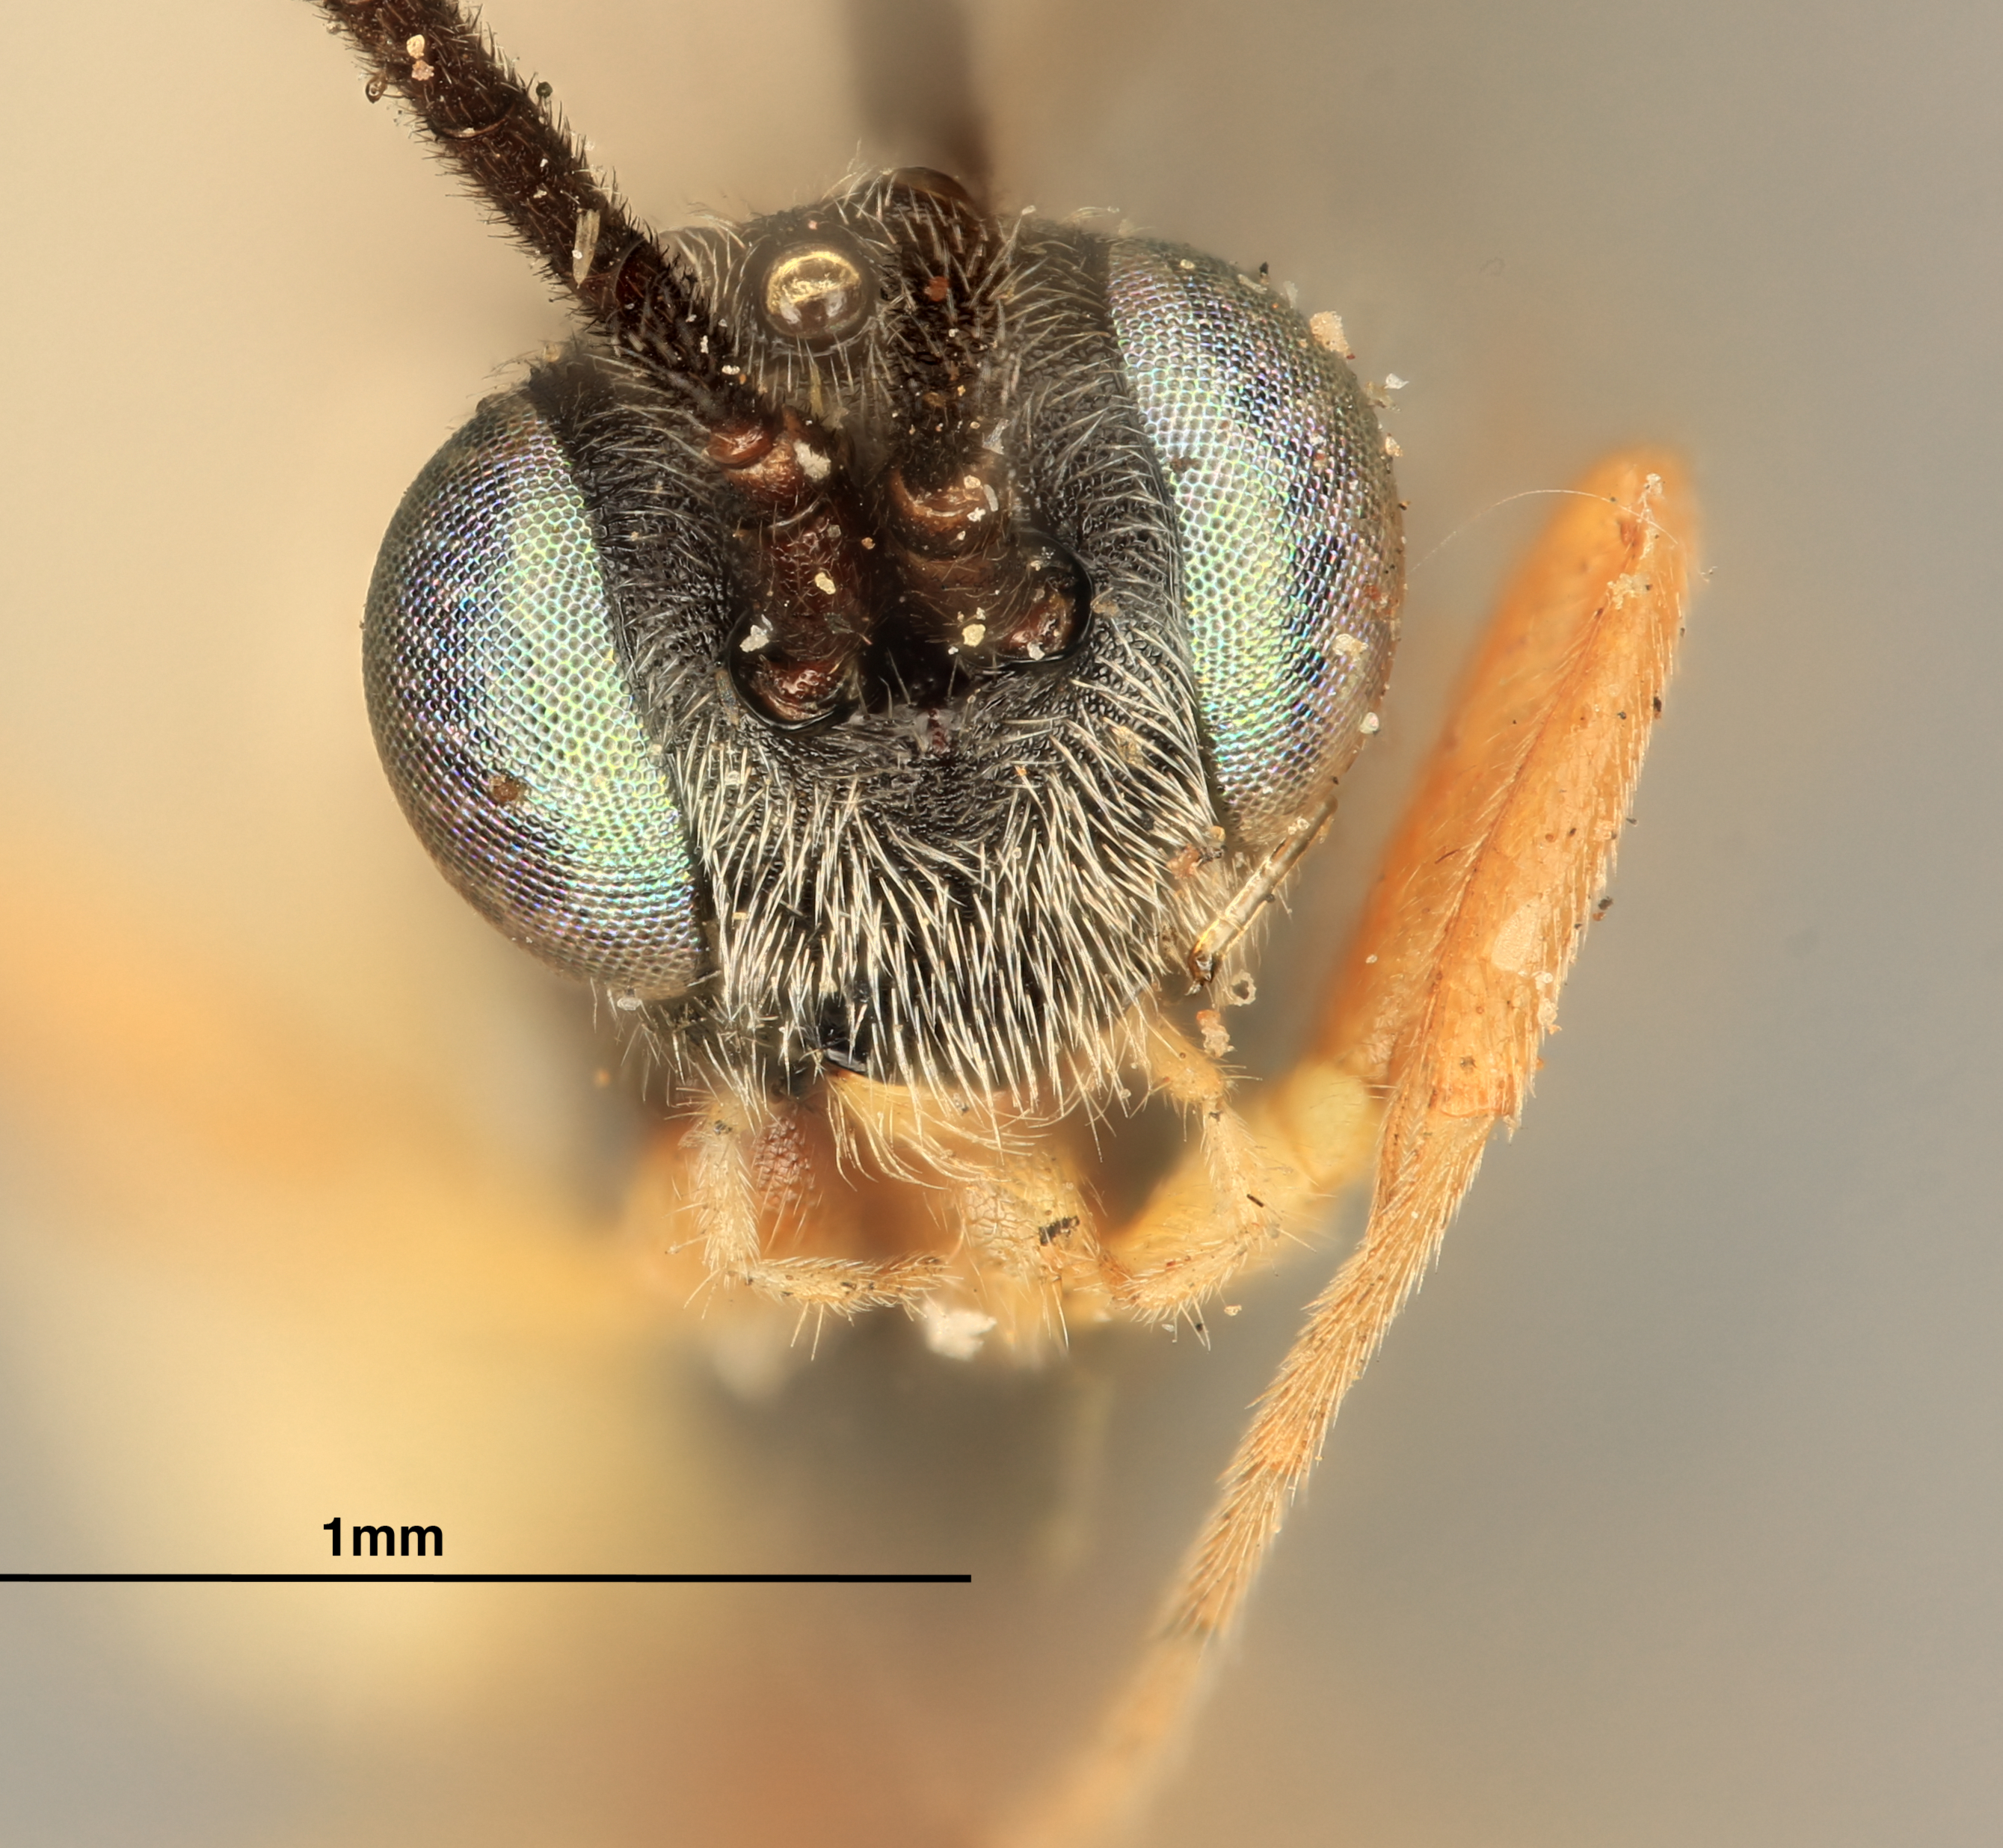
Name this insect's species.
Campoplex woonandi
